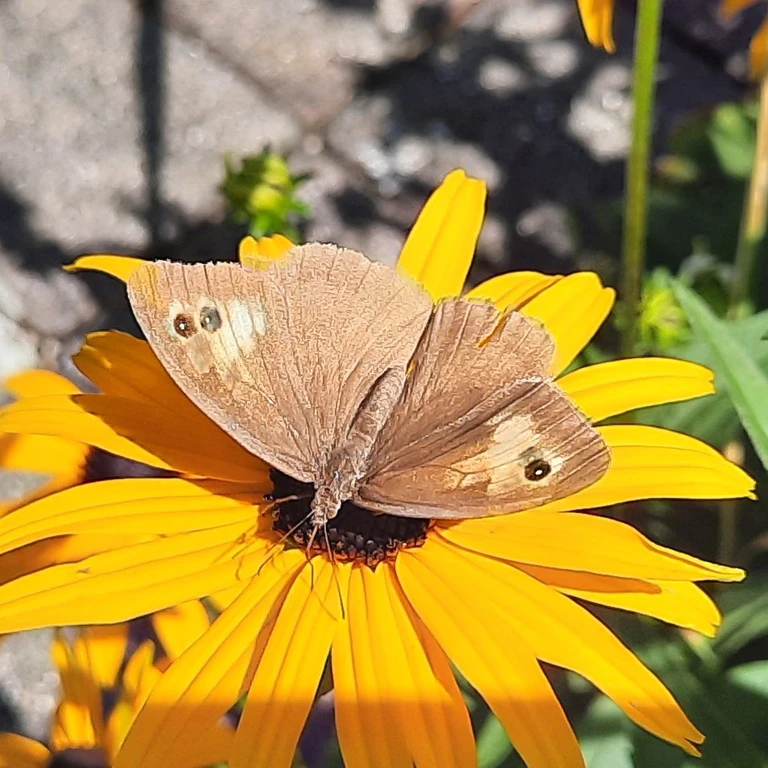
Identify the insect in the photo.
Maniola jurtina
